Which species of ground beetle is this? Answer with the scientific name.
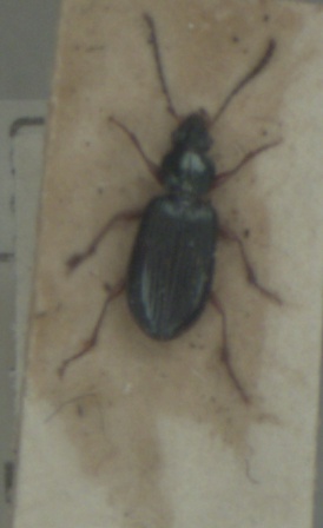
Bembidion decorum
